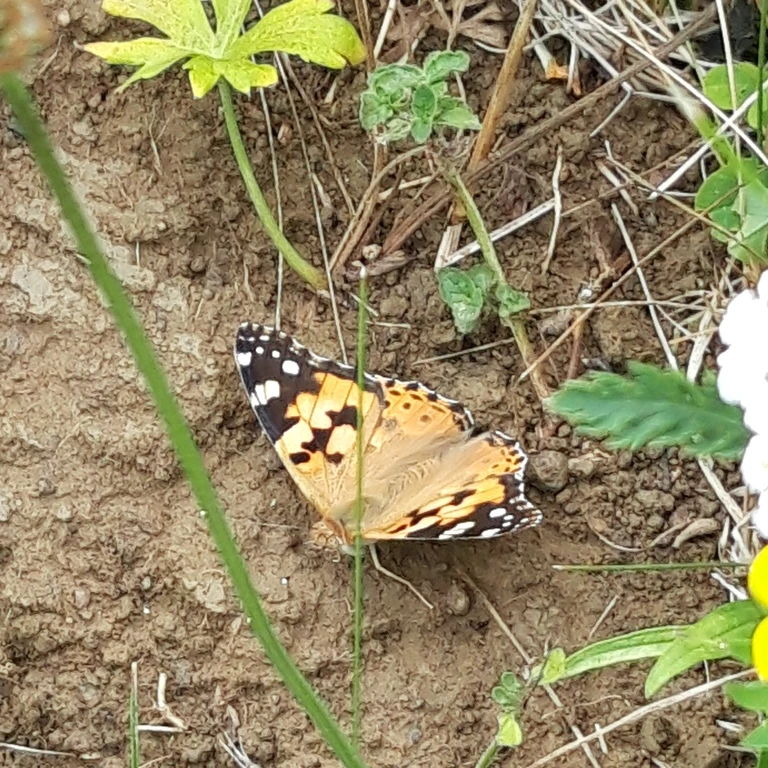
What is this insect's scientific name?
Vanessa cardui
